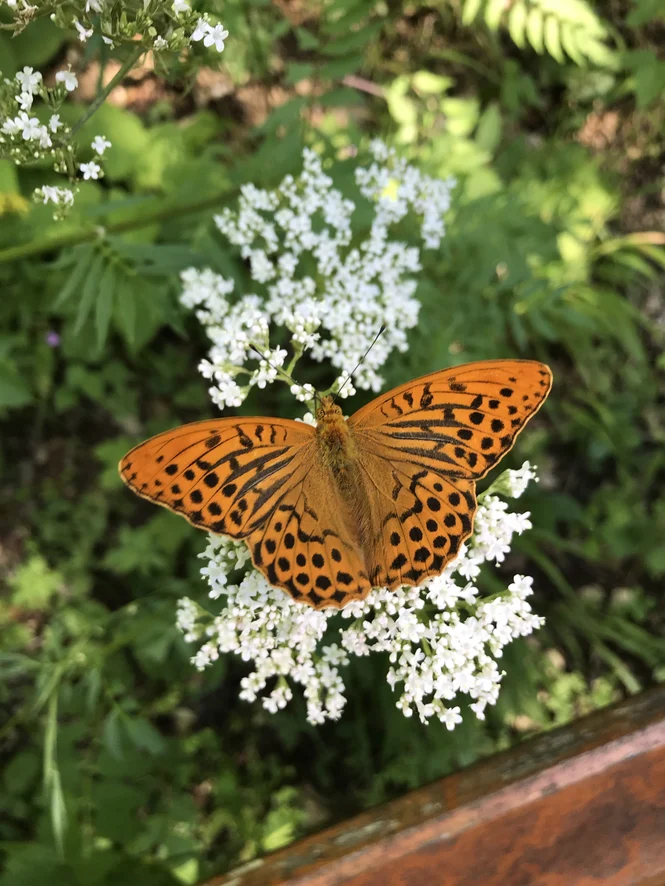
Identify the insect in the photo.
Argynnis paphia
